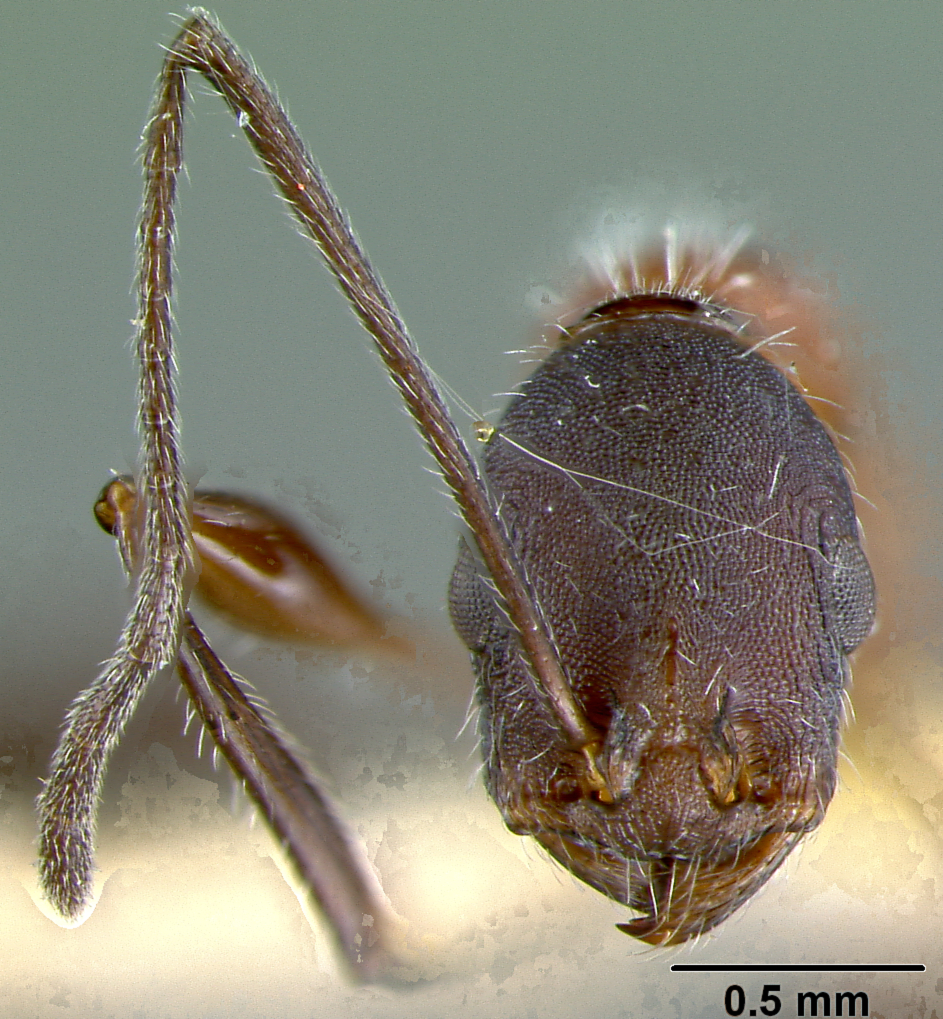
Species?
Croesomyrmex bermudezi
